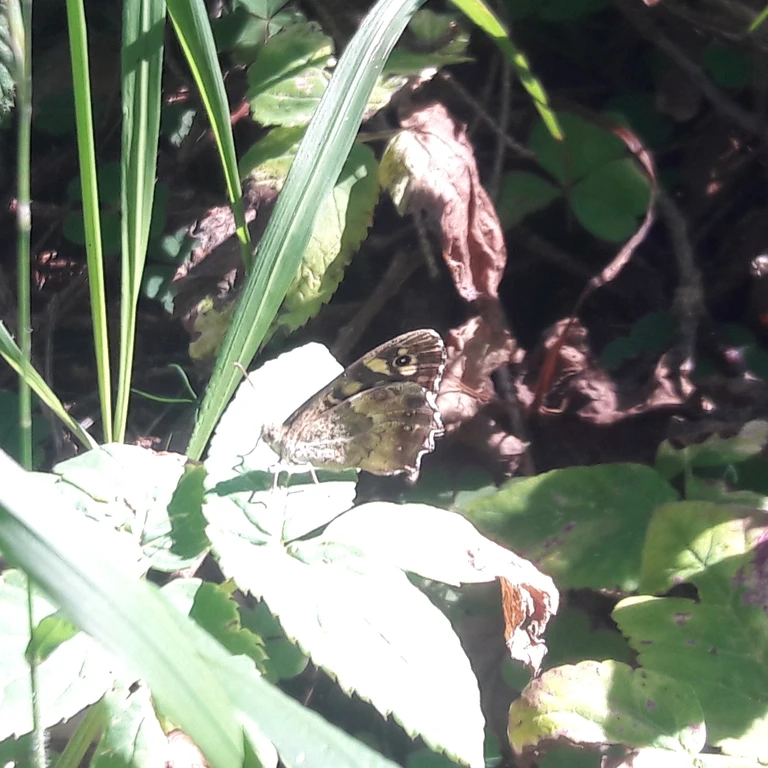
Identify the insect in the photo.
Pararge aegeria
